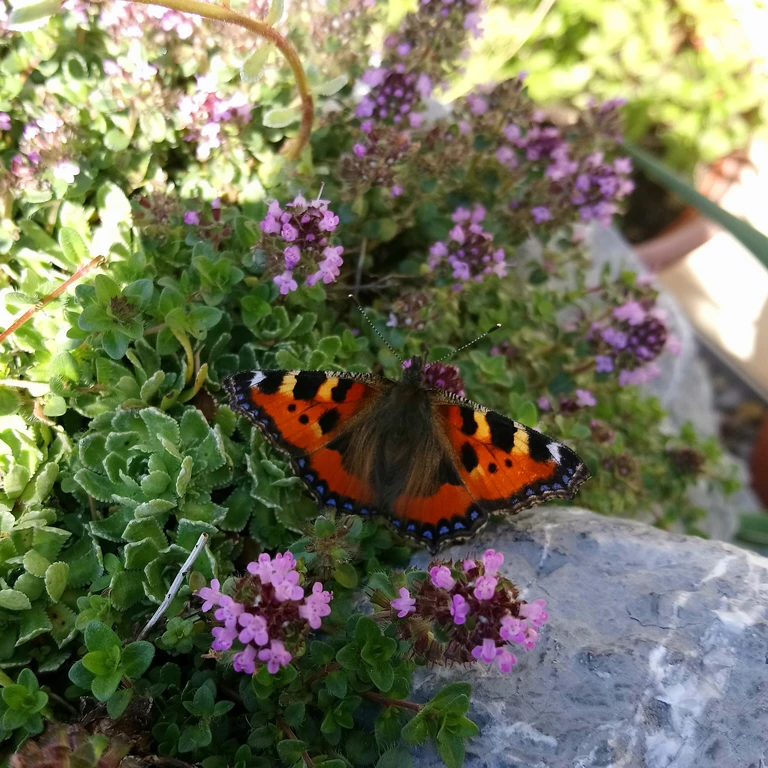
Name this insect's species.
Aglais urticae
